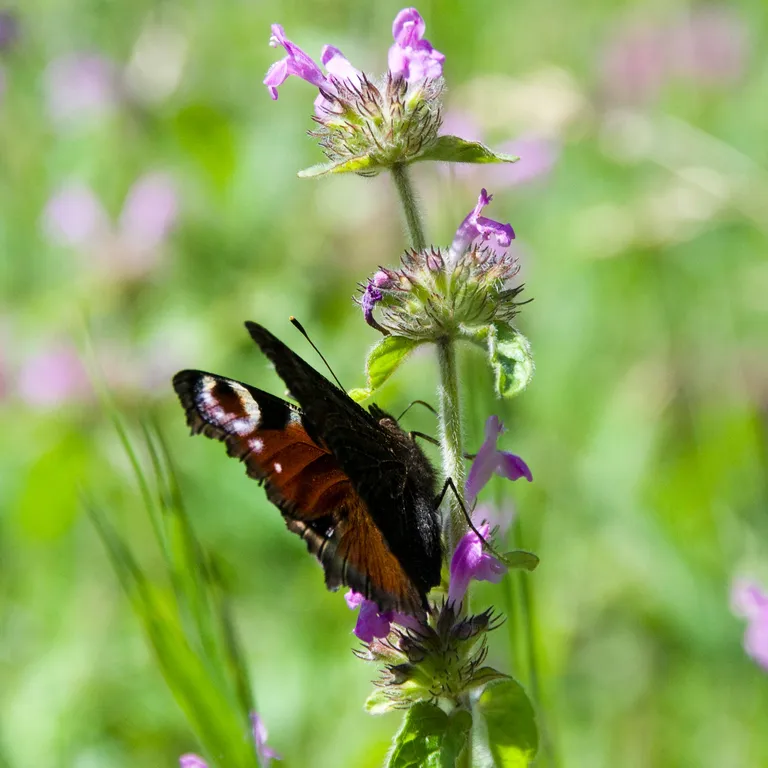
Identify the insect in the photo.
Aglais io
